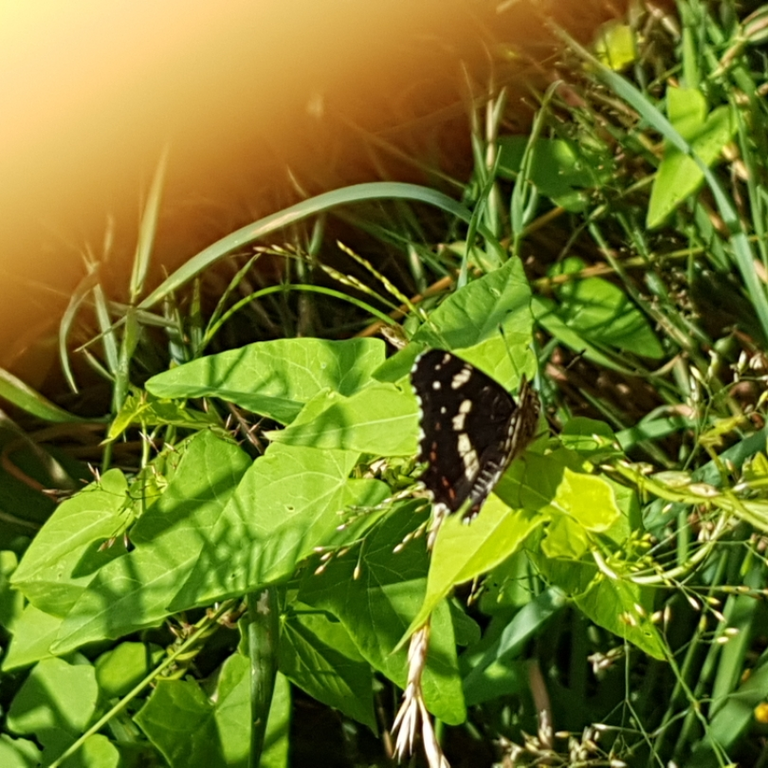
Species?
Araschnia levana
